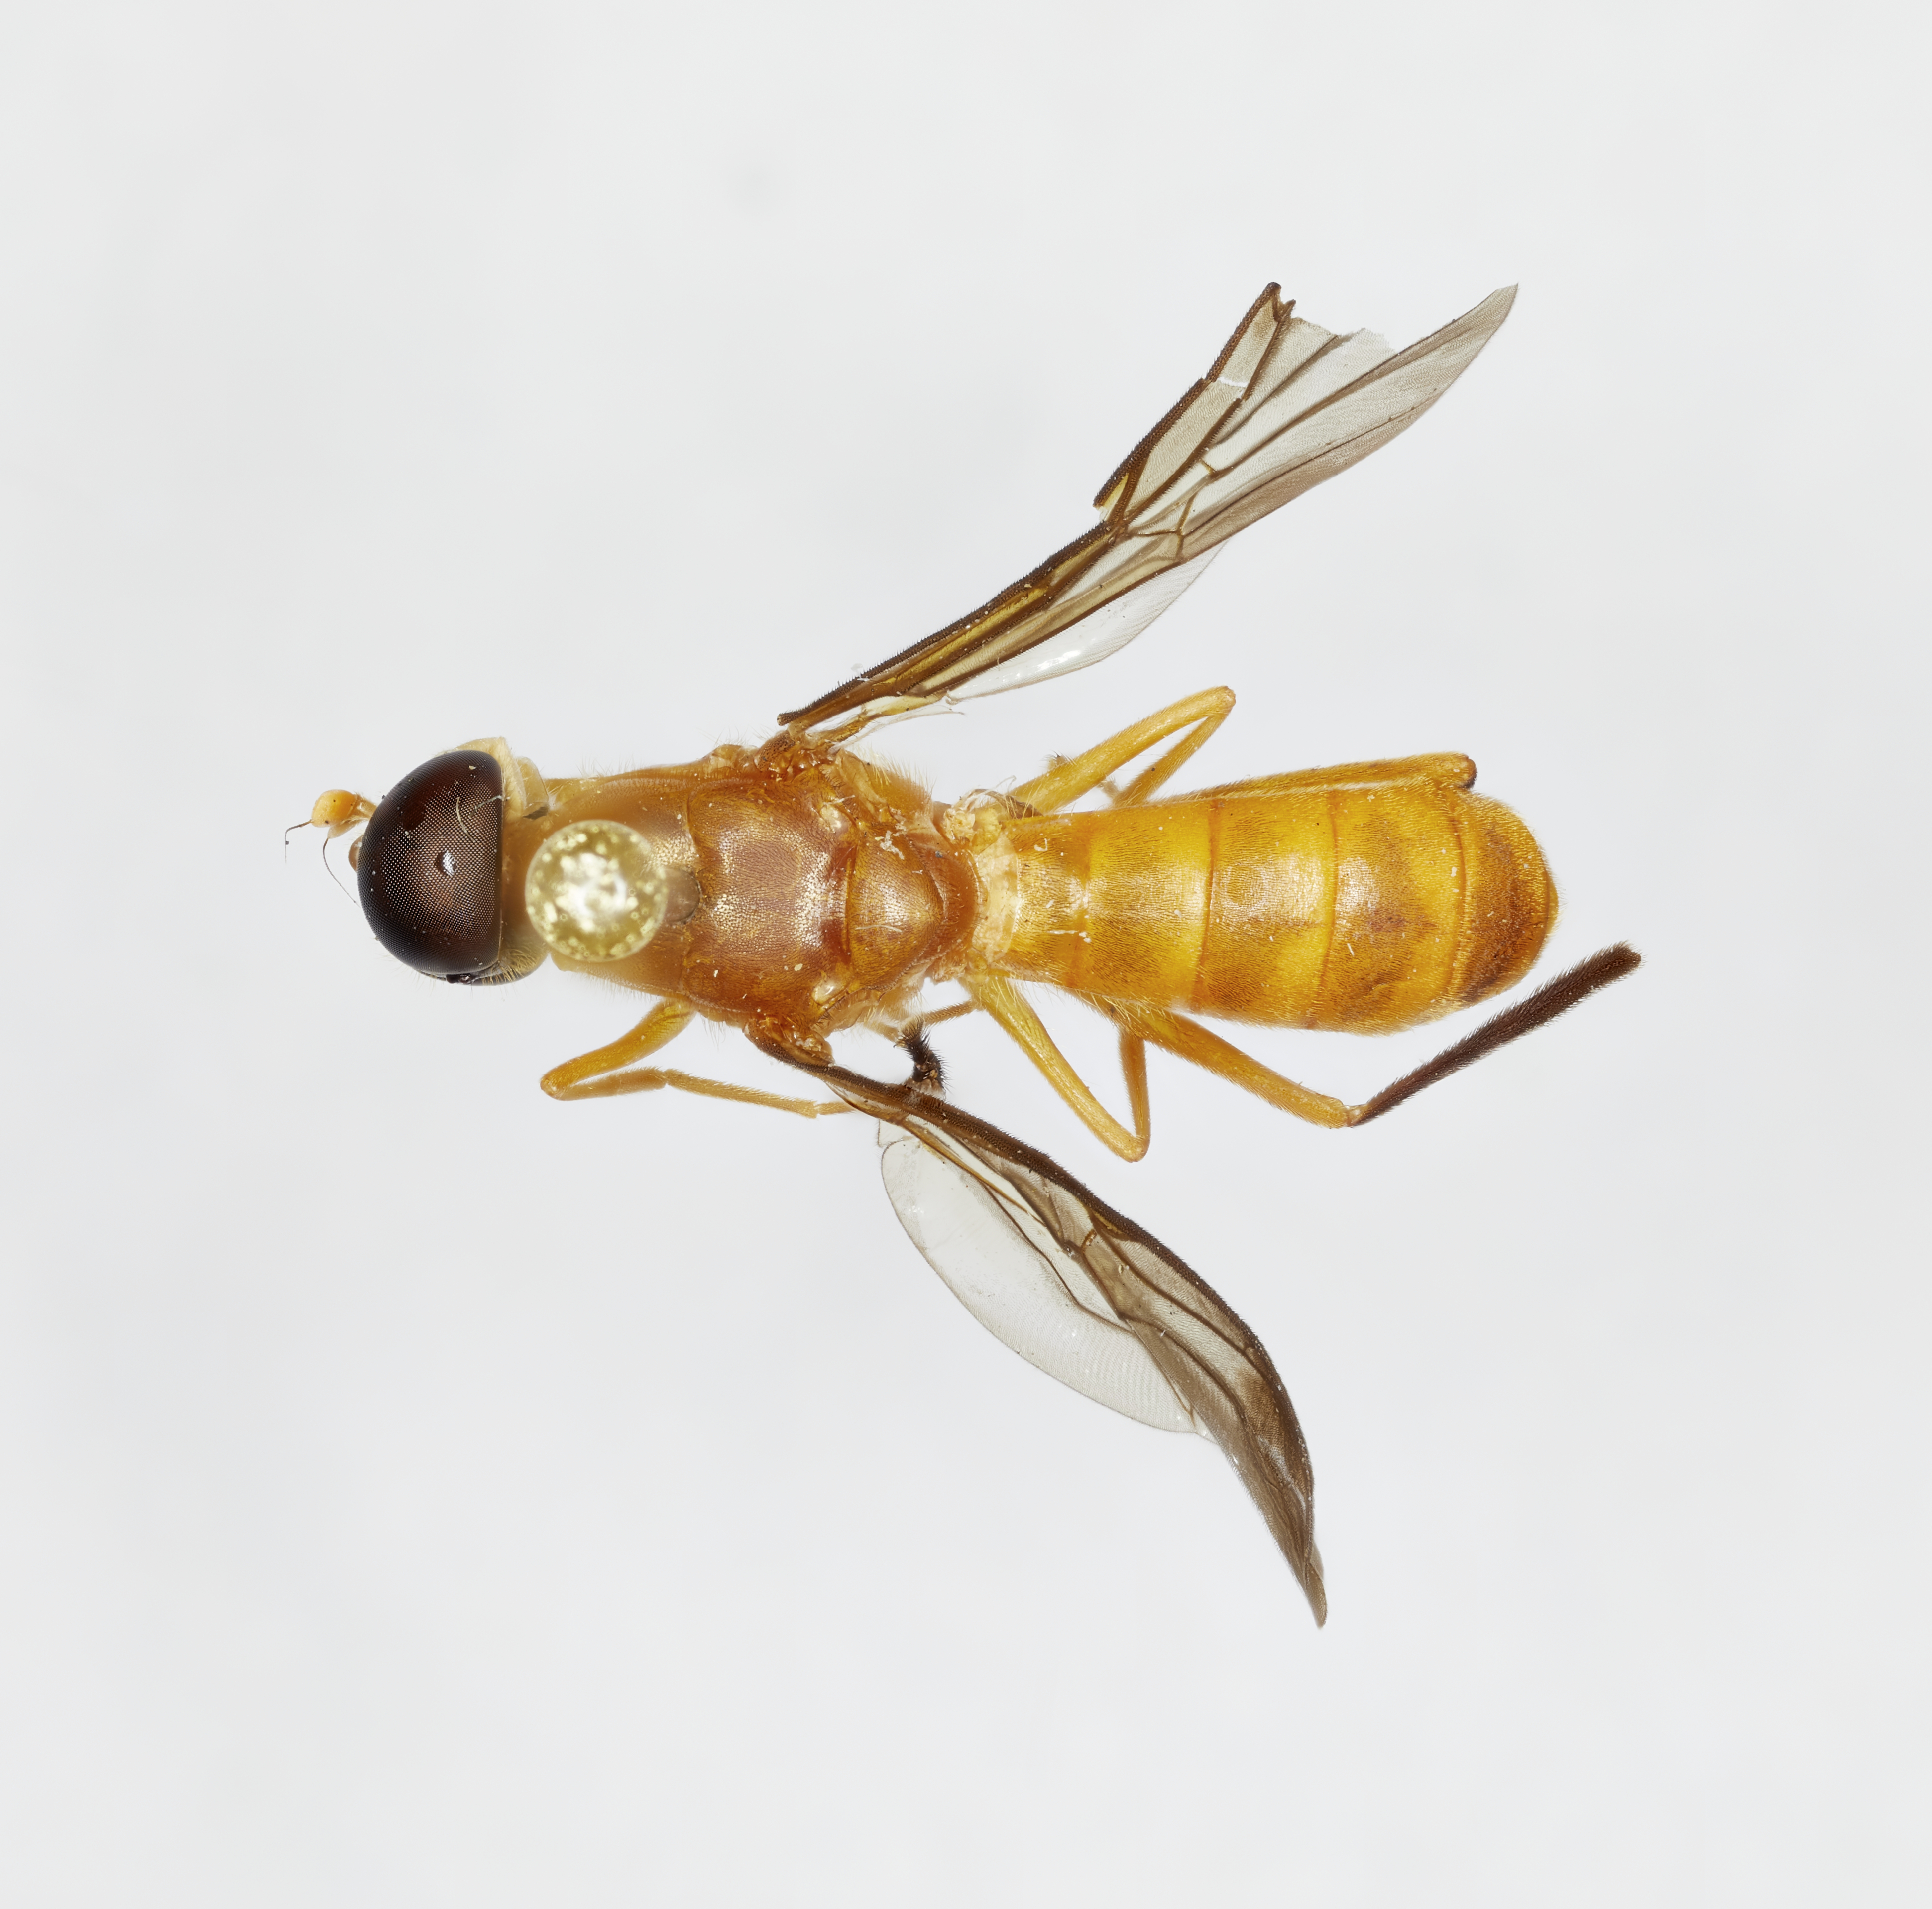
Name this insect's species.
Ptecticus perochreus
